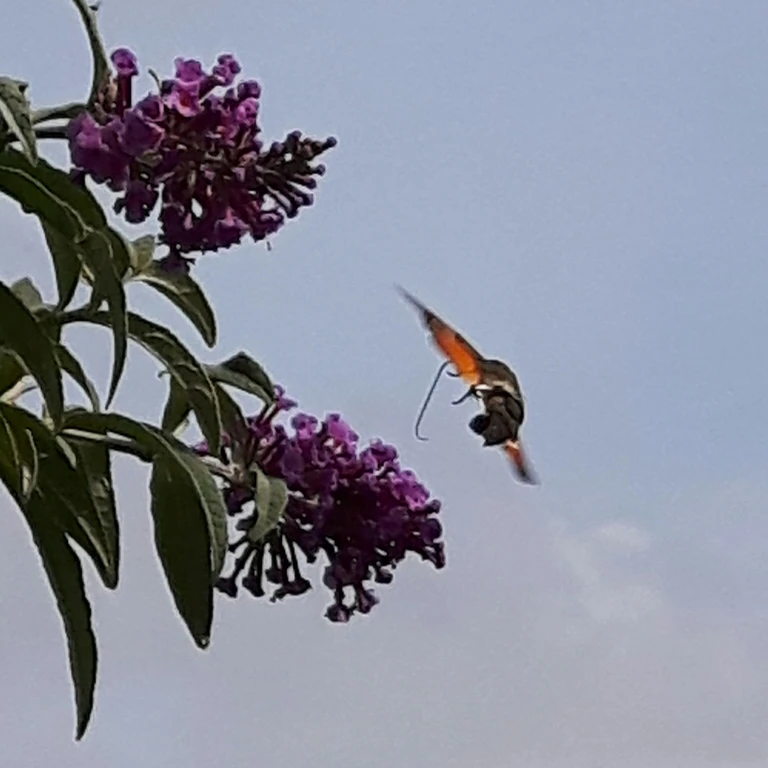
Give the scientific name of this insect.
Macroglossum stellatarum
